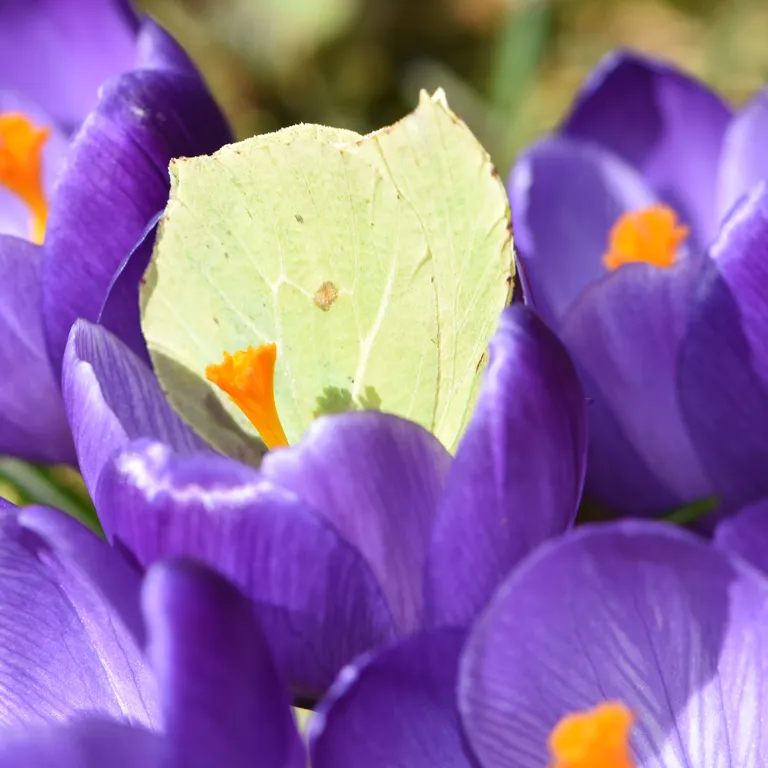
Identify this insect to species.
Gonepteryx rhamni
